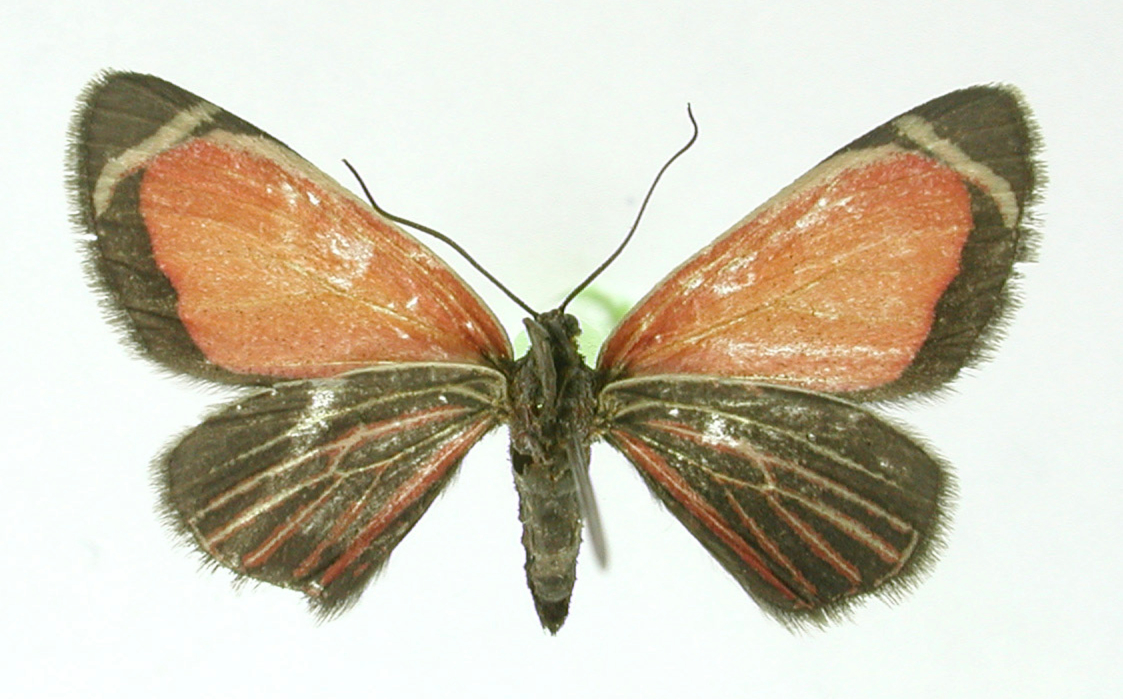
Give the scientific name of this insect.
Oenotrus opulentissima
